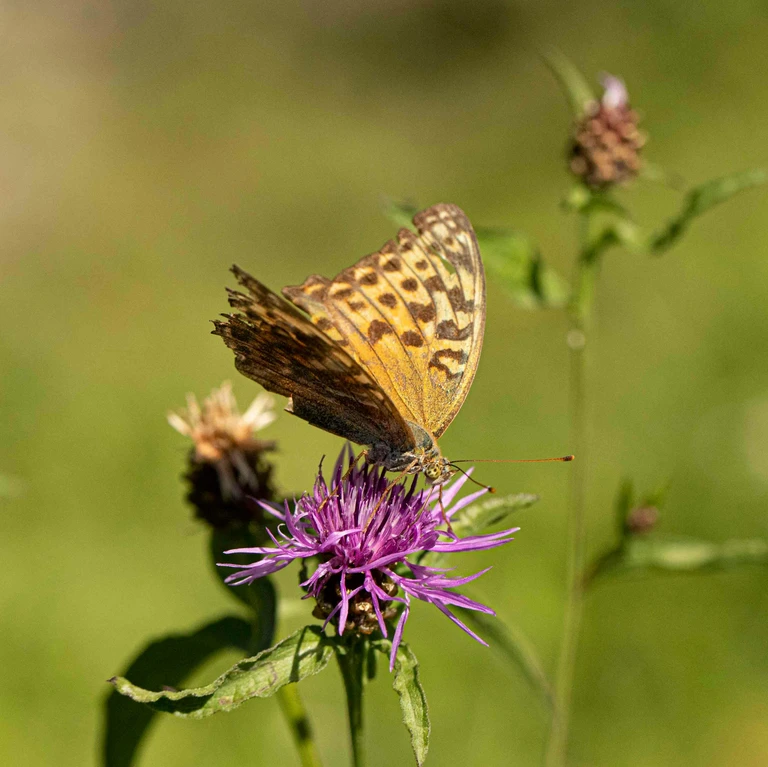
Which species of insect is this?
Argynnis paphia
